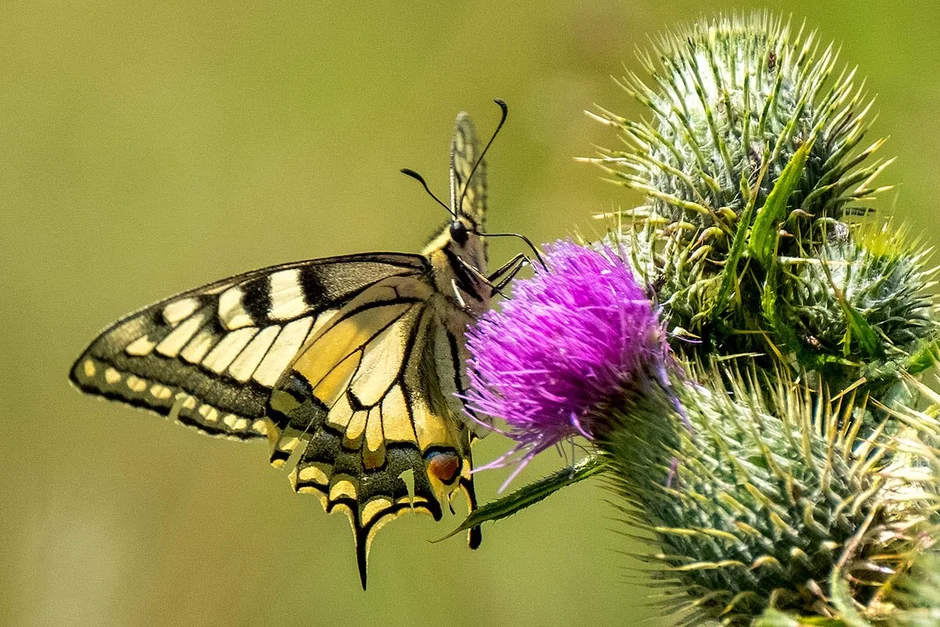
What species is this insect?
Papilio machaon
